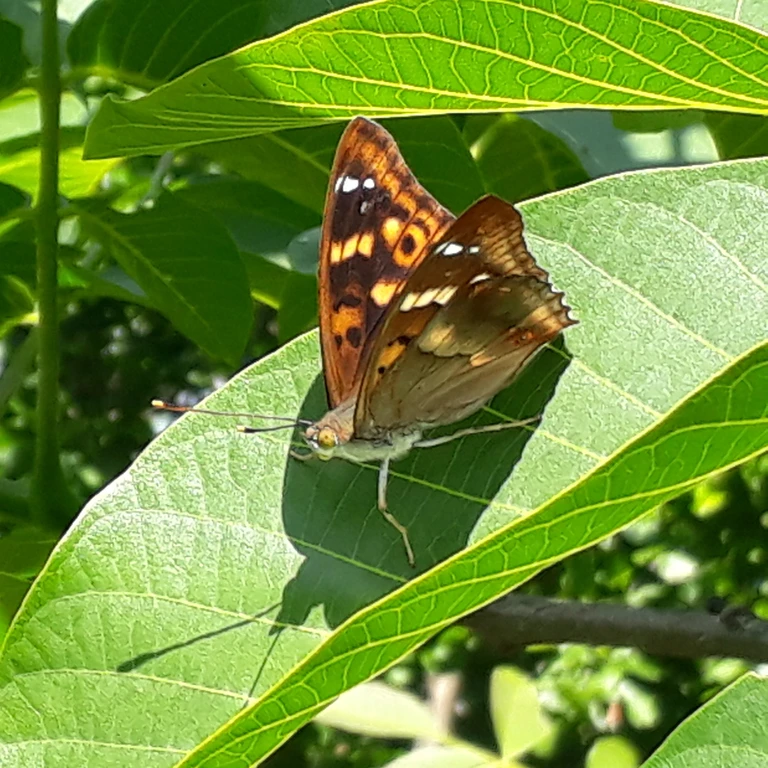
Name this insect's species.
Apatura ilia
